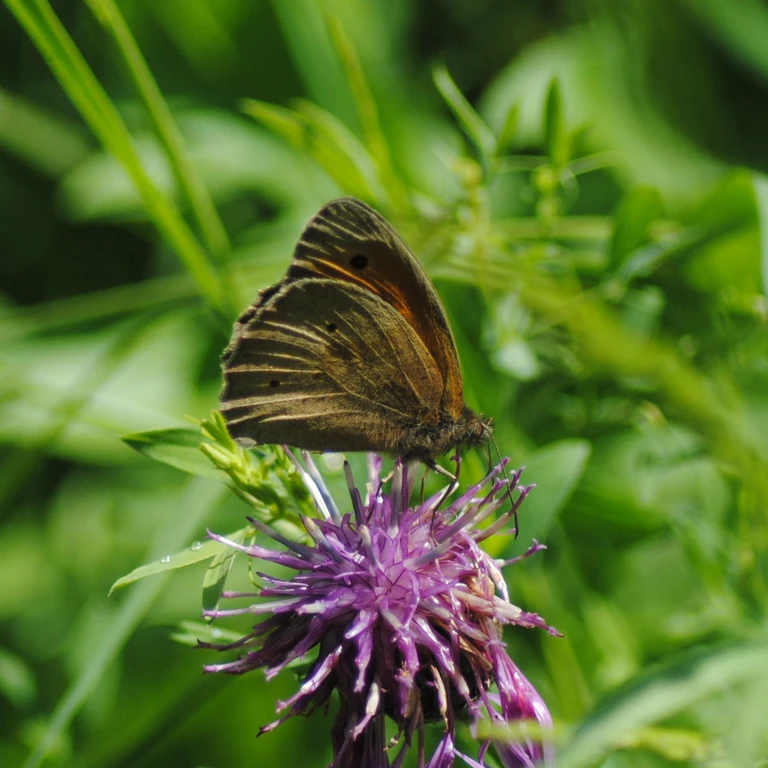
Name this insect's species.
Maniola jurtina
